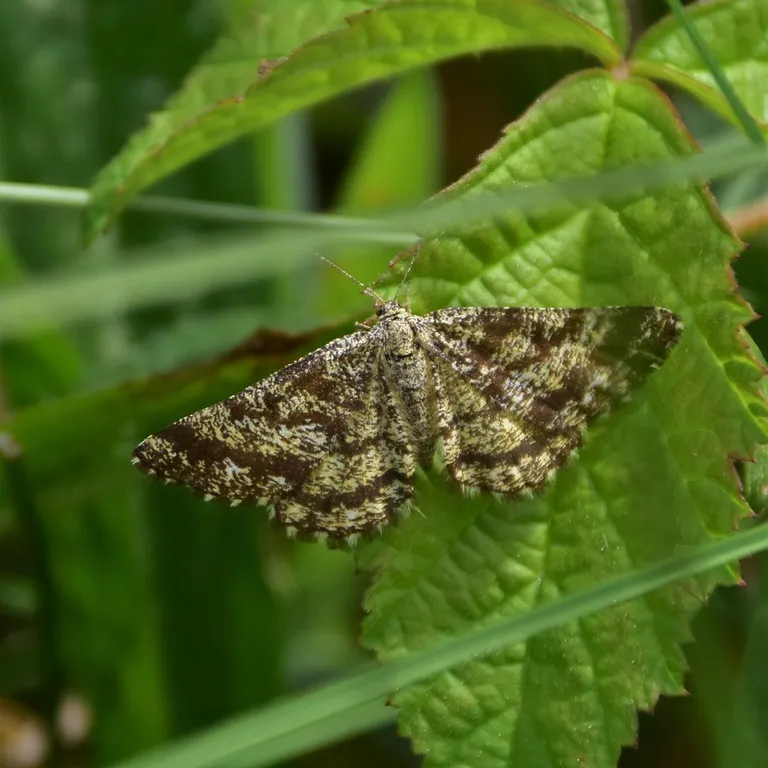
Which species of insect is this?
Ematurga atomaria
